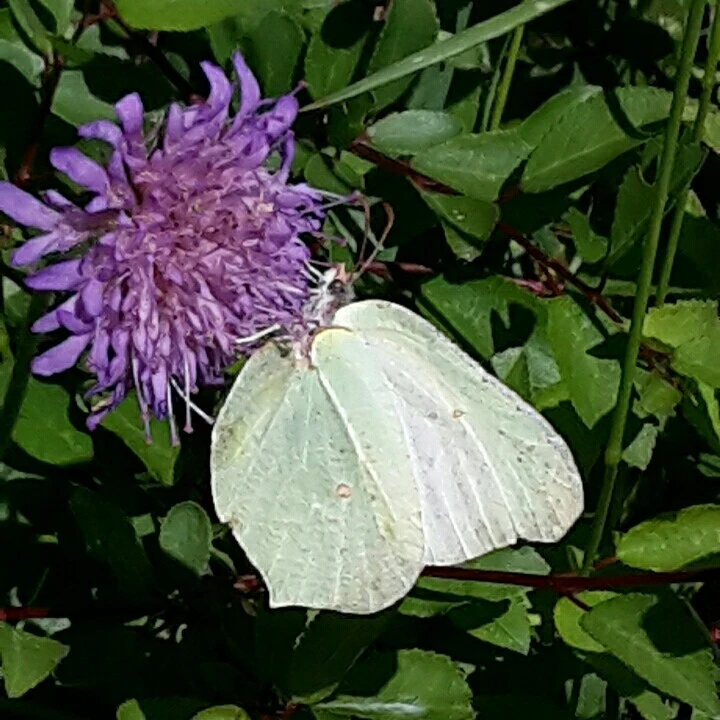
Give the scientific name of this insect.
Gonepteryx rhamni
